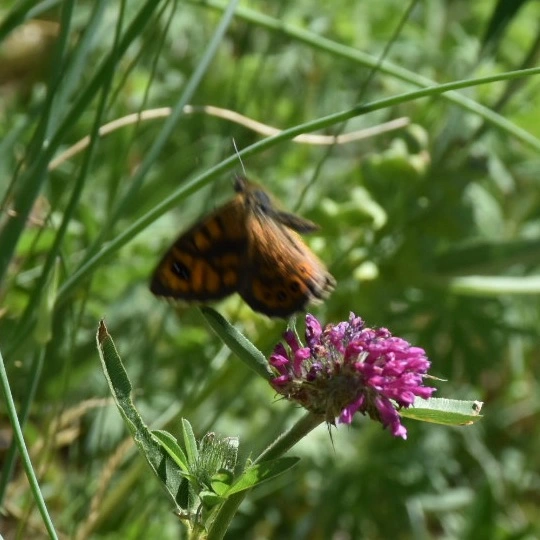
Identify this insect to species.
Lasiommata megera (also Pararge megera)
